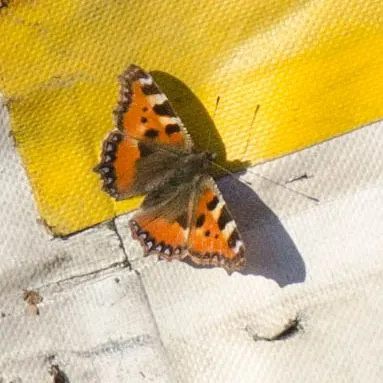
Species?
Aglais urticae
